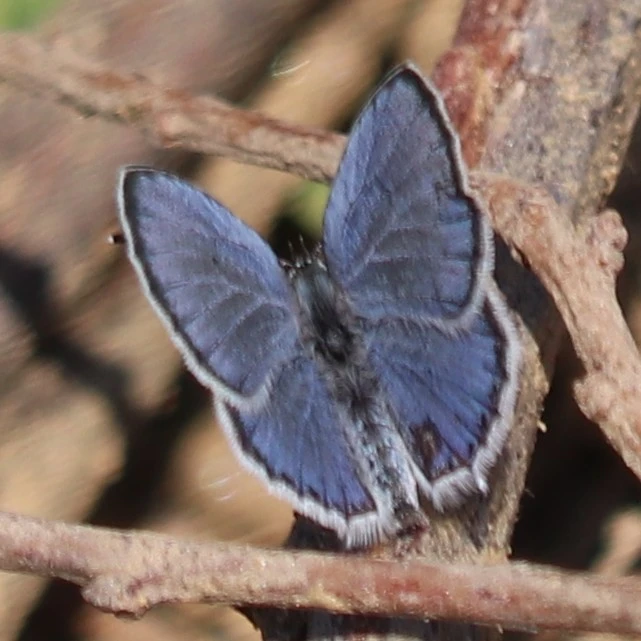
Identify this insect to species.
Cupido argiades (also Elkalyce argiades)
